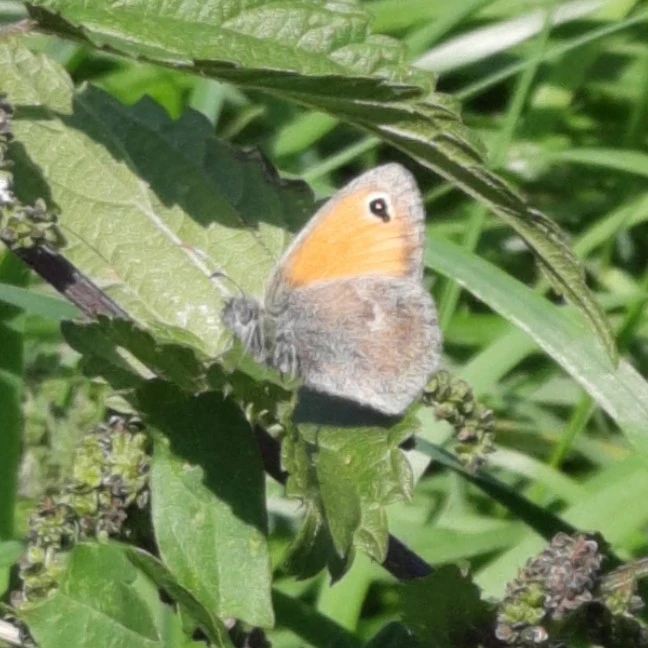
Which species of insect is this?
Coenonympha pamphilus
